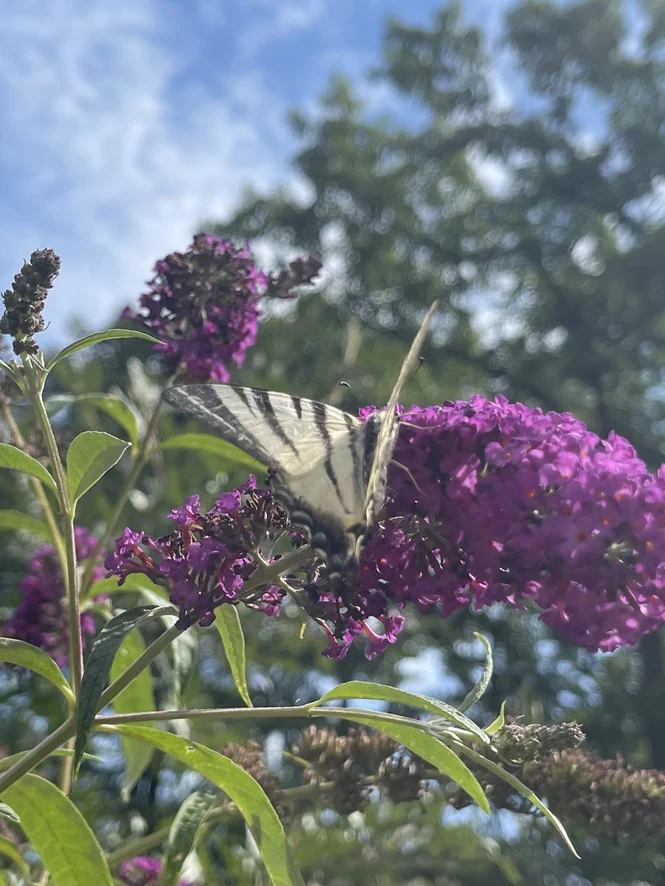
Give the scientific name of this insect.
Iphiclides podalirius
